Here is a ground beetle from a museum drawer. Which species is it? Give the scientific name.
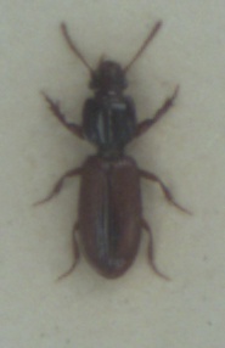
Clivina collaris
